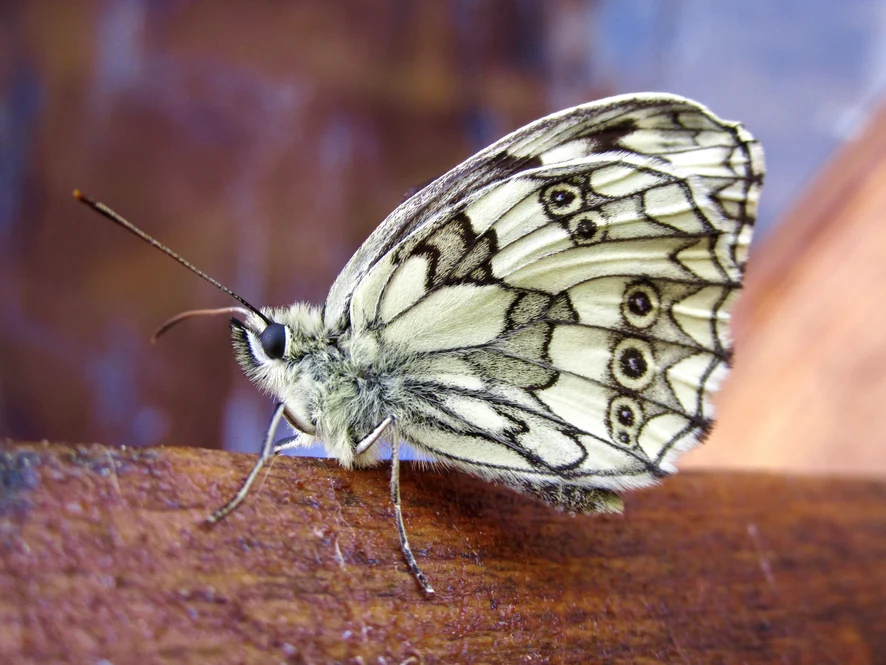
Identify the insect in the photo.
Melanargia galathea
